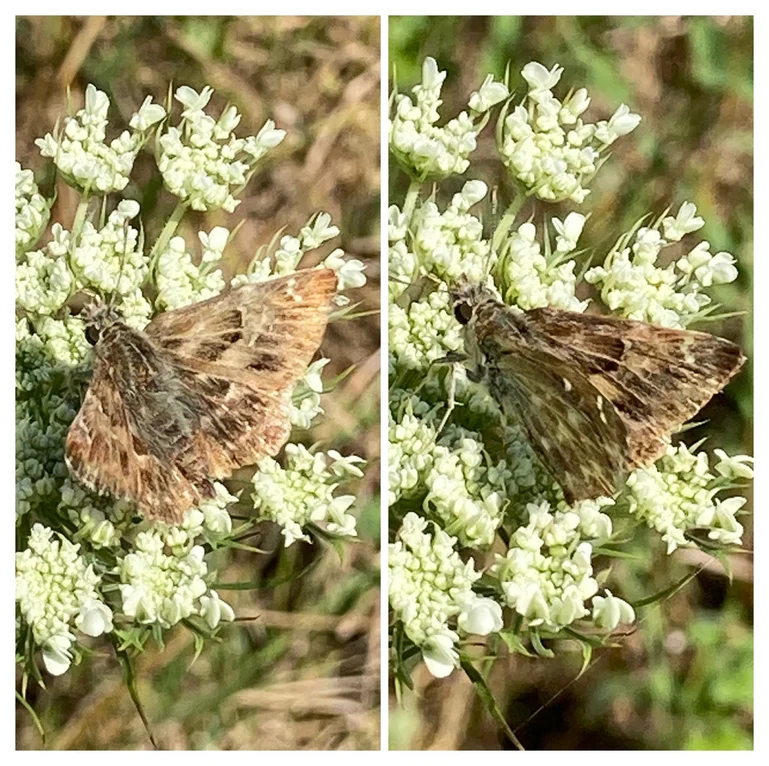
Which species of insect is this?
Carcharodus alceae
